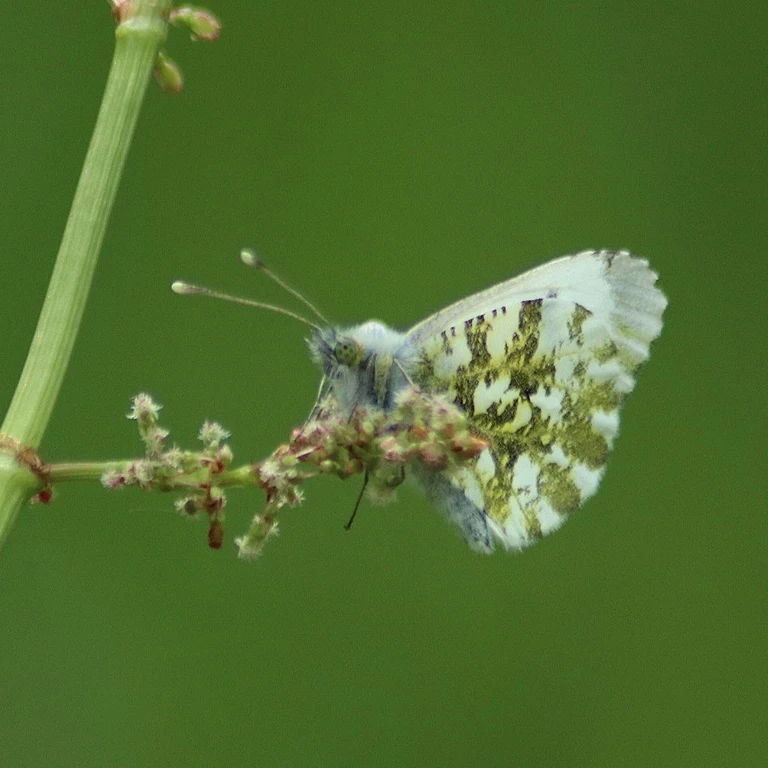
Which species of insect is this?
Anthocharis cardamines
